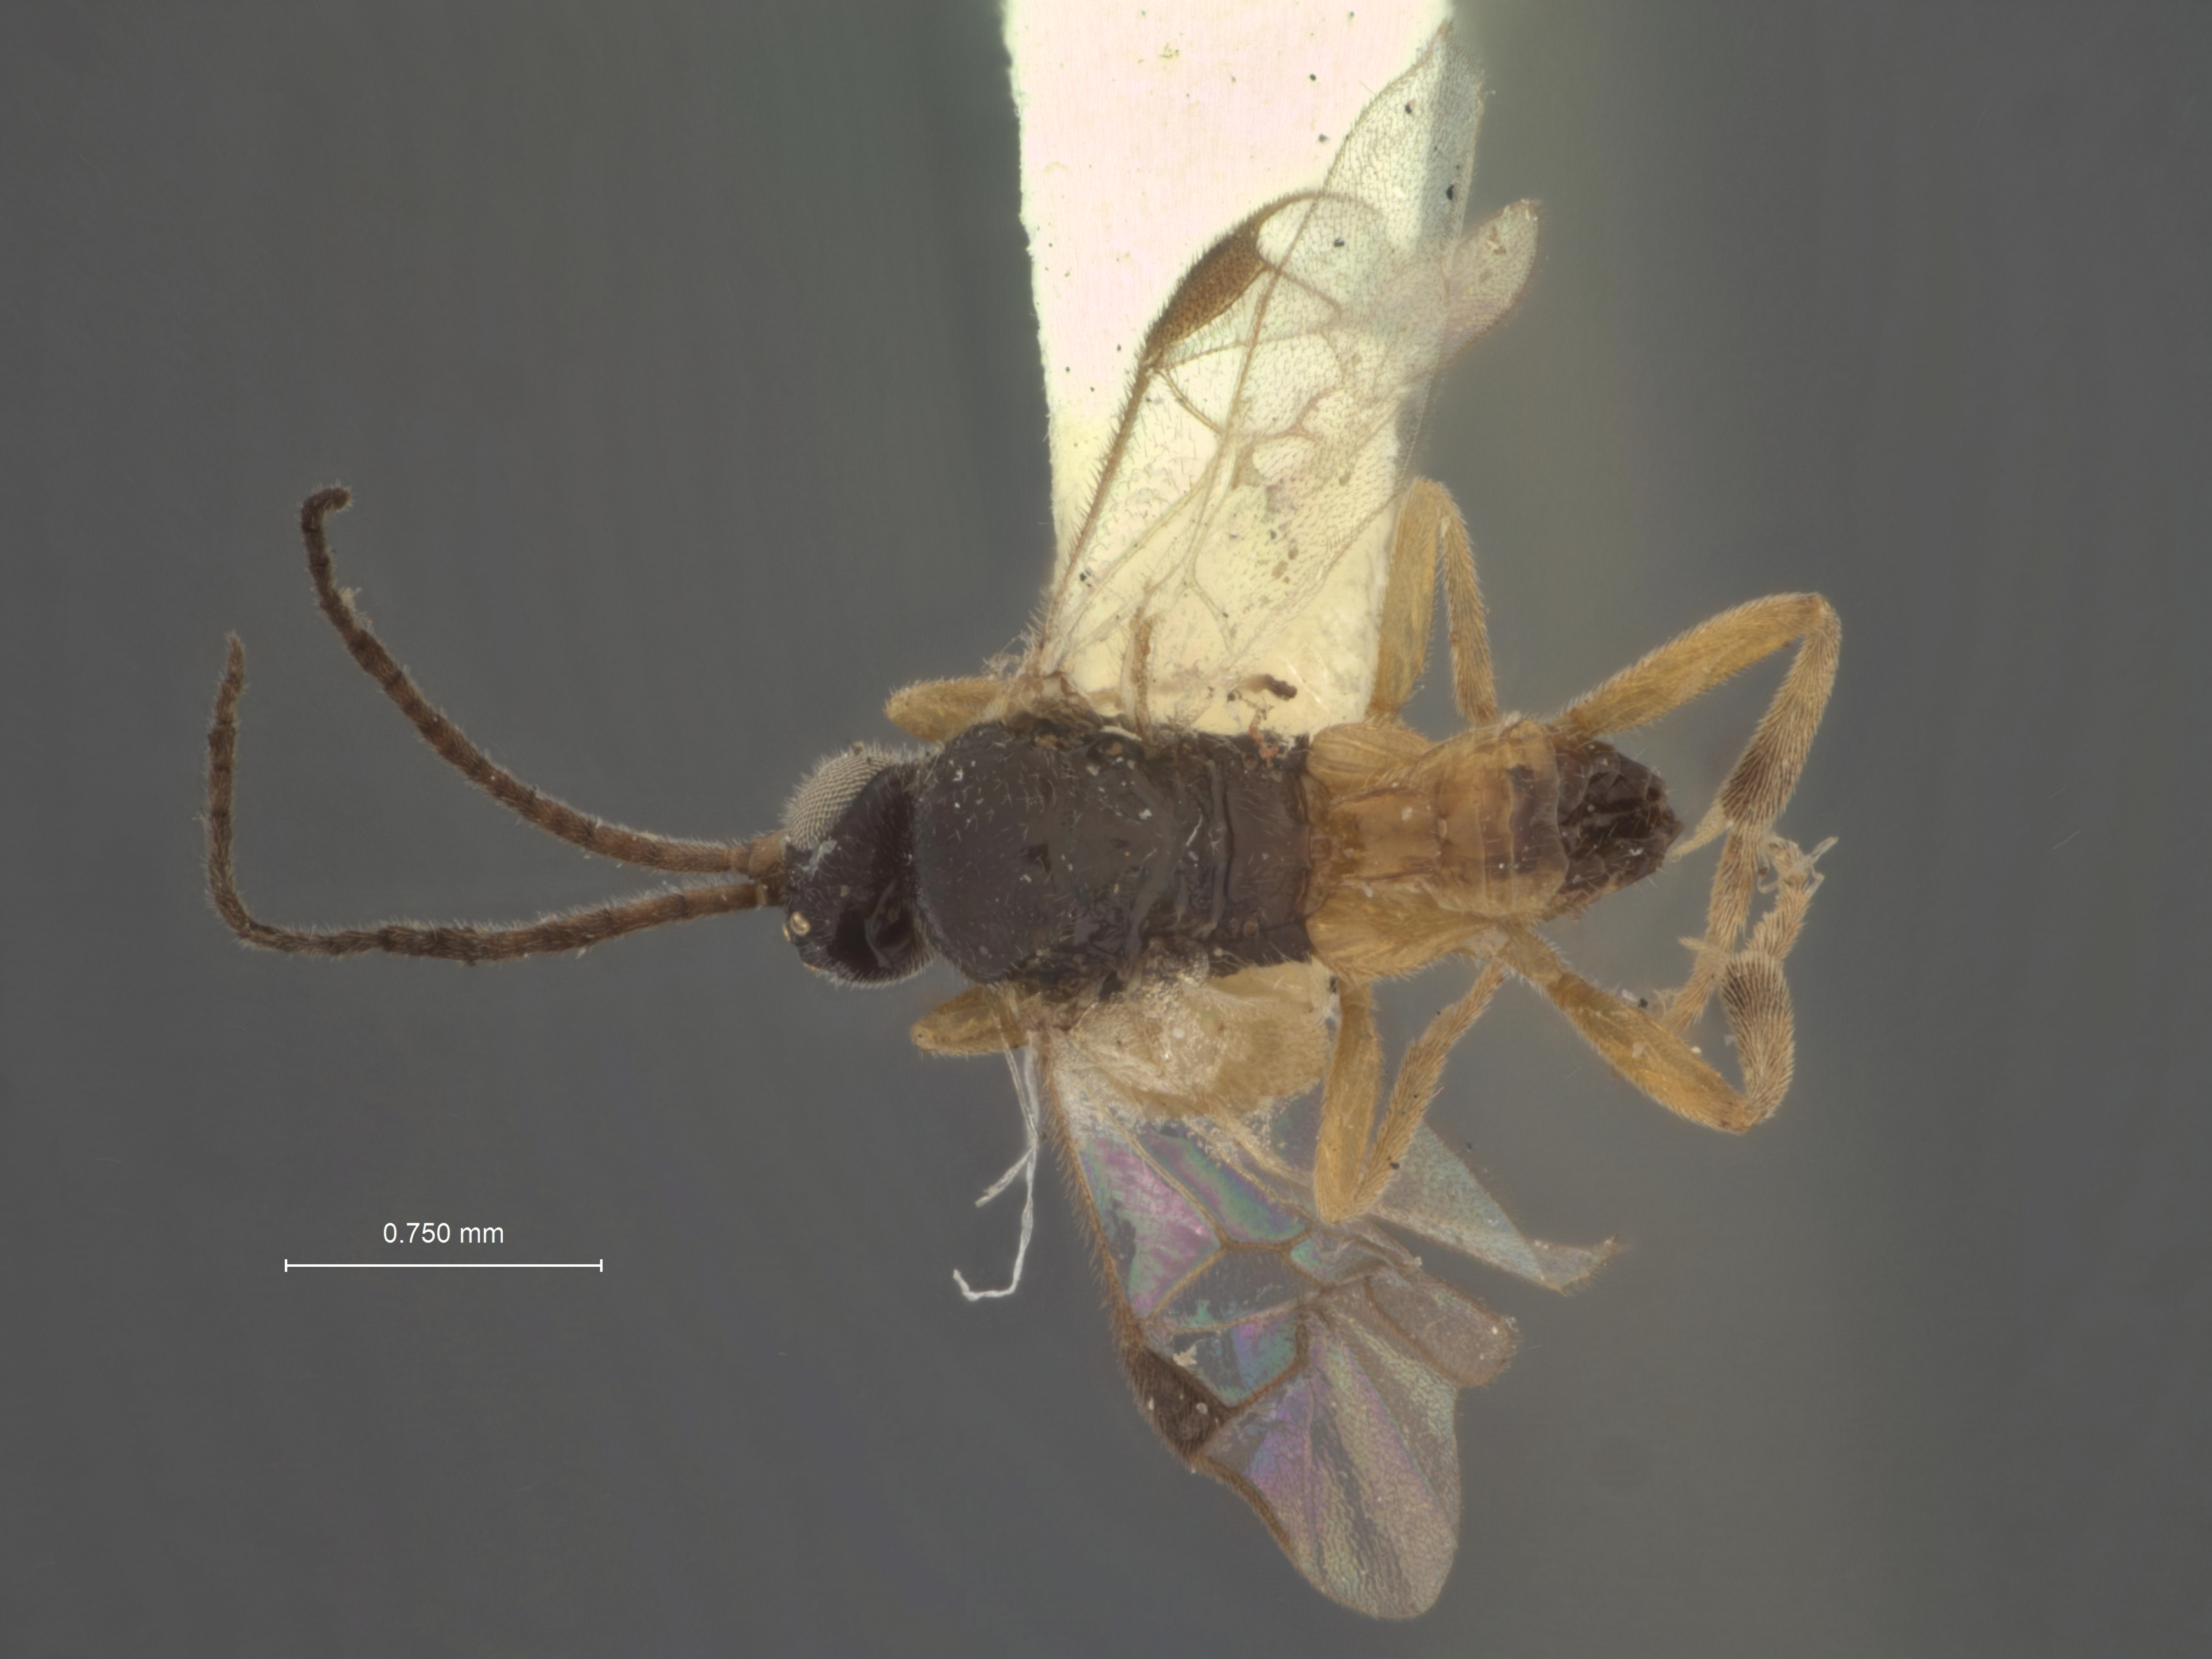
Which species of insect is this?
Apanteles papilionis
